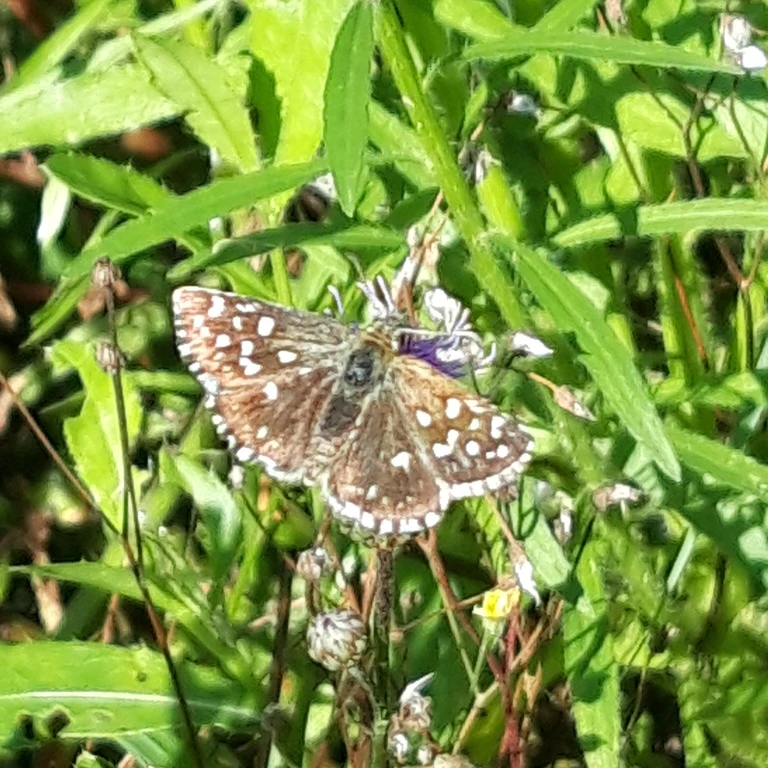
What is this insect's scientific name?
Pyrgus malvae
